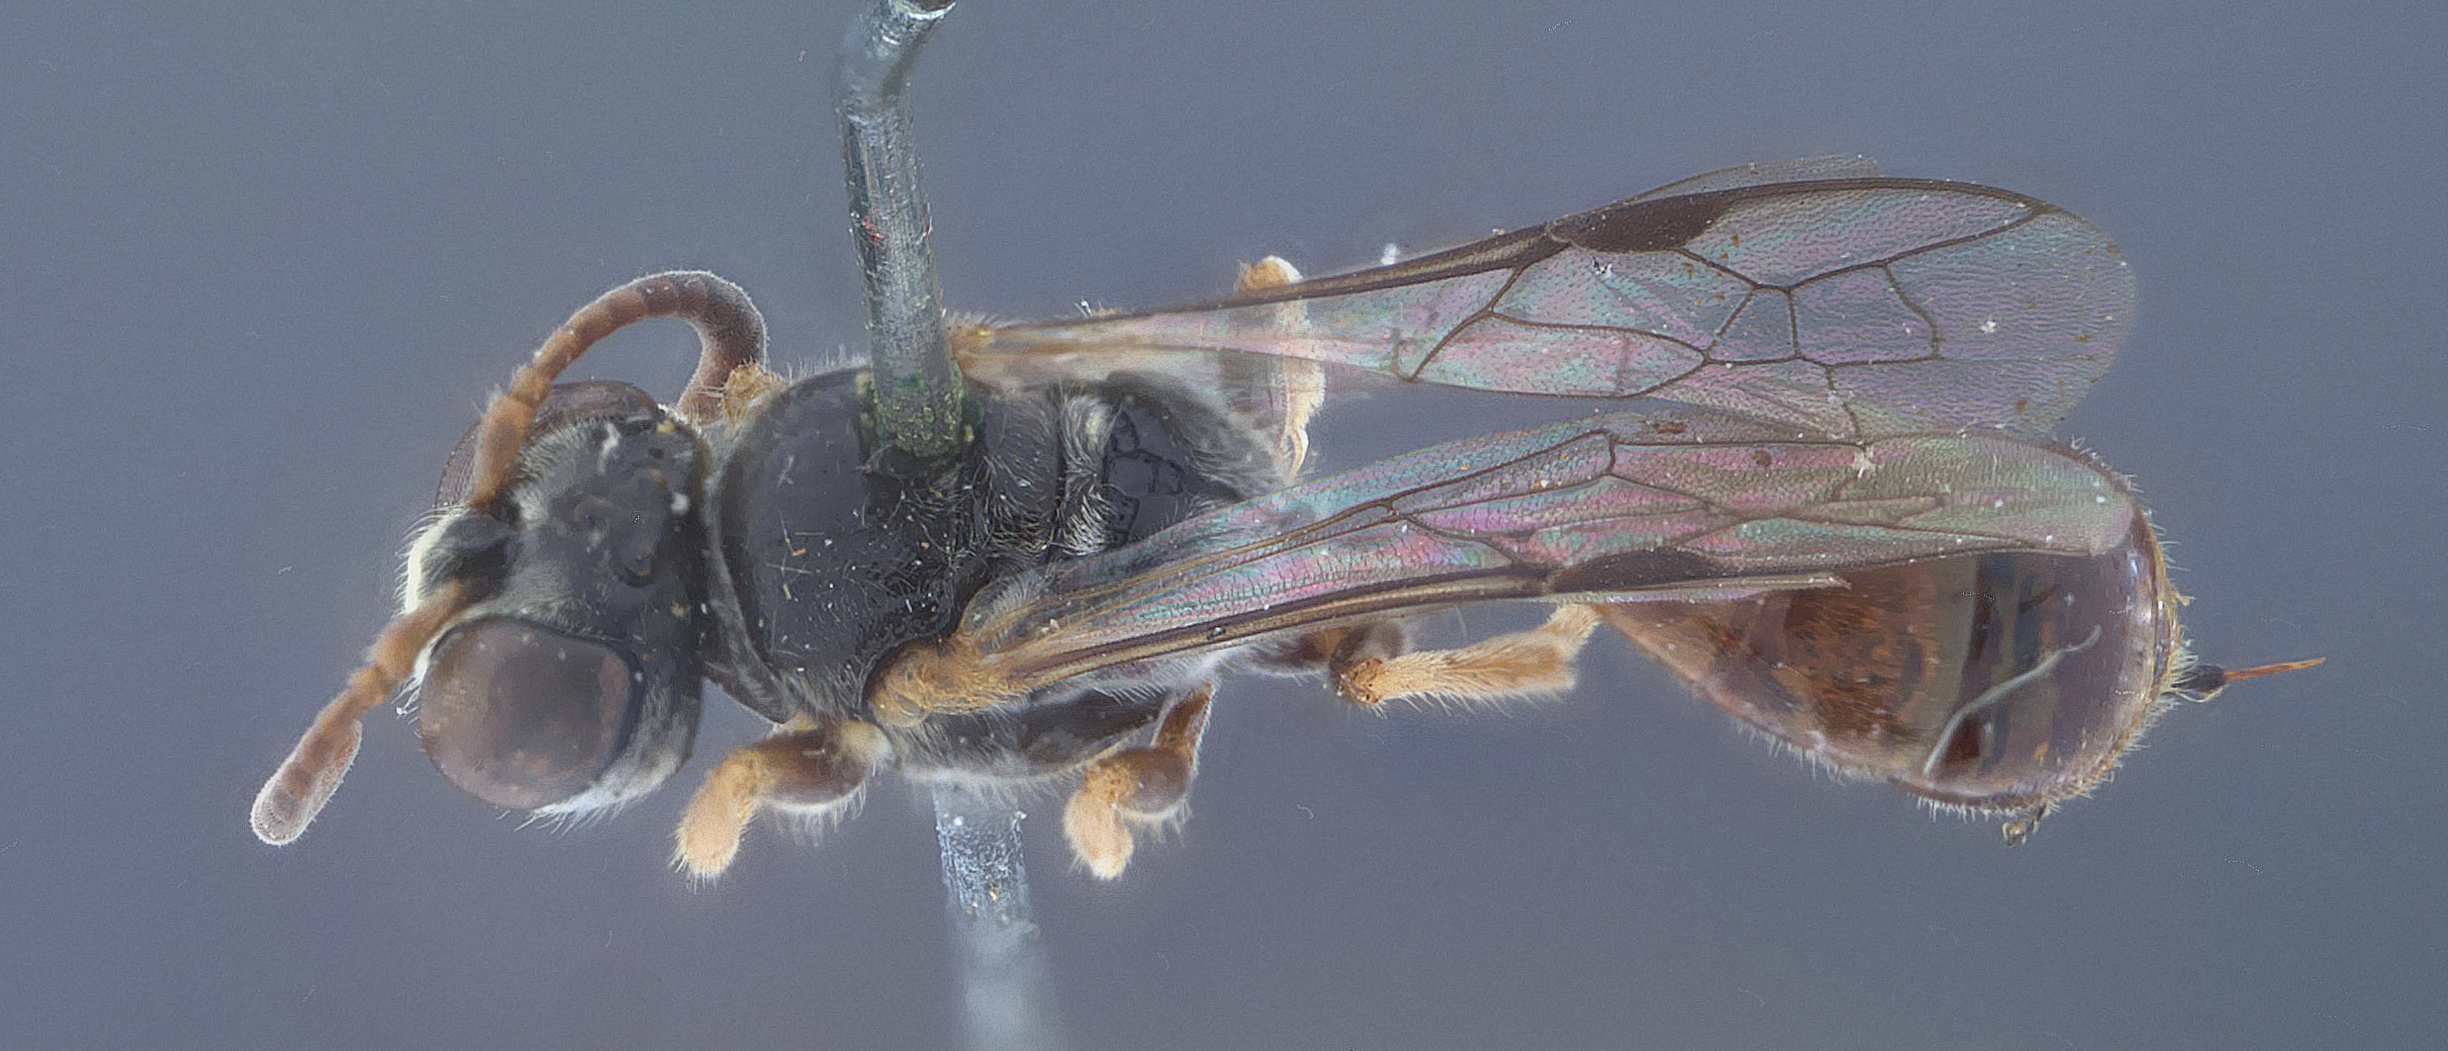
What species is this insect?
Diodontus penangensis
